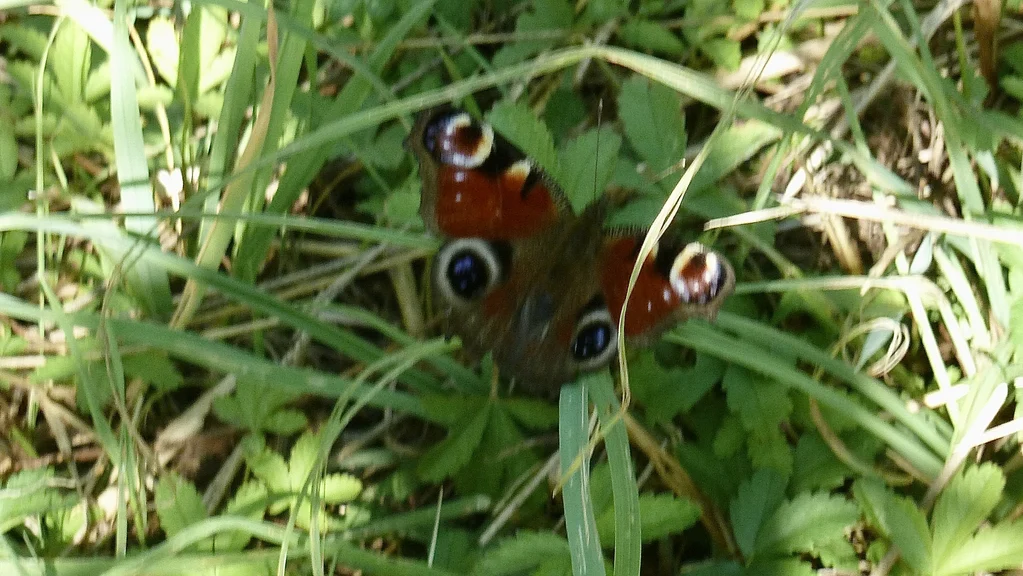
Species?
Aglais io
